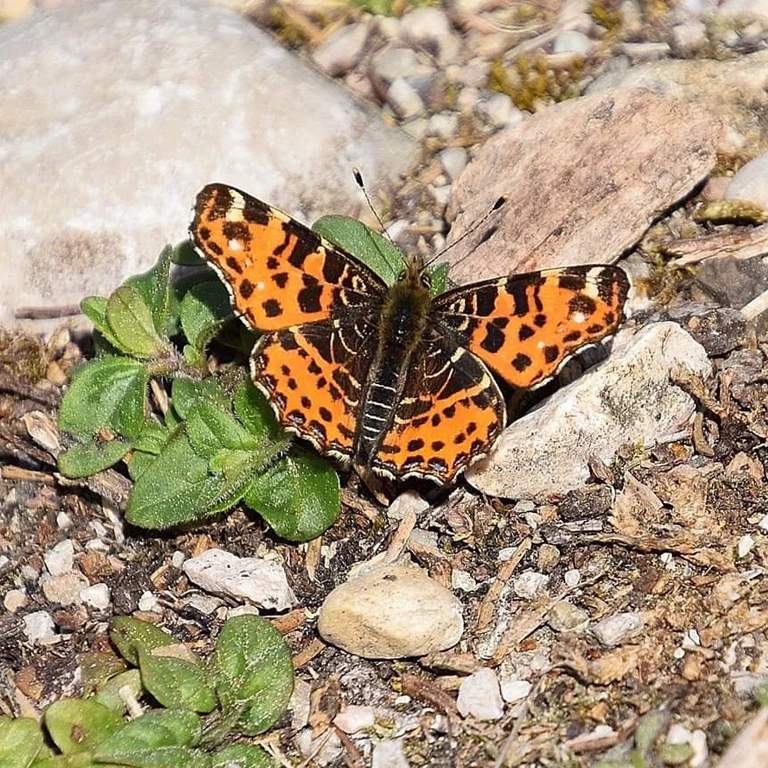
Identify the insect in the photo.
Araschnia levana
